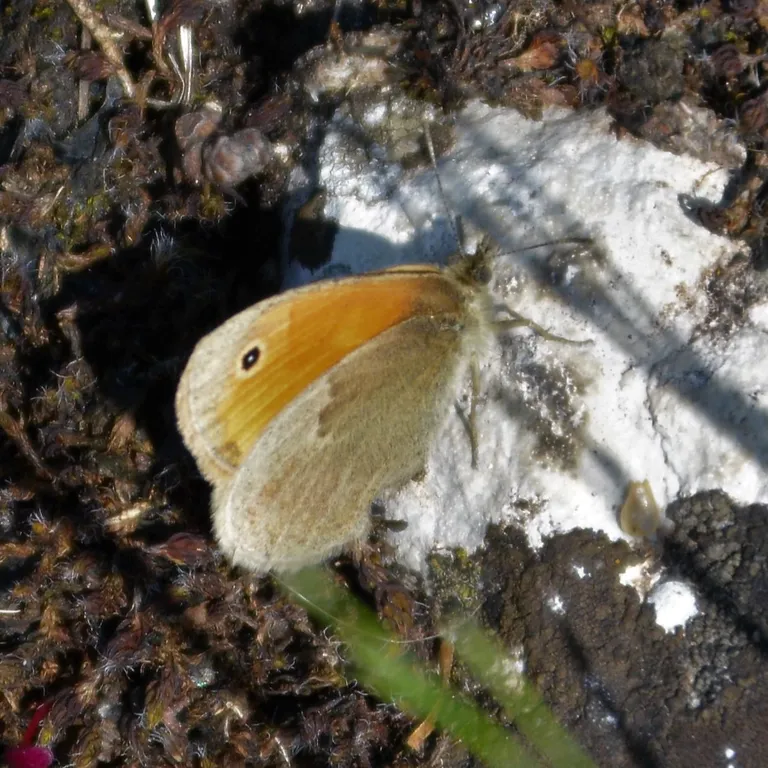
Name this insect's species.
Coenonympha pamphilus
